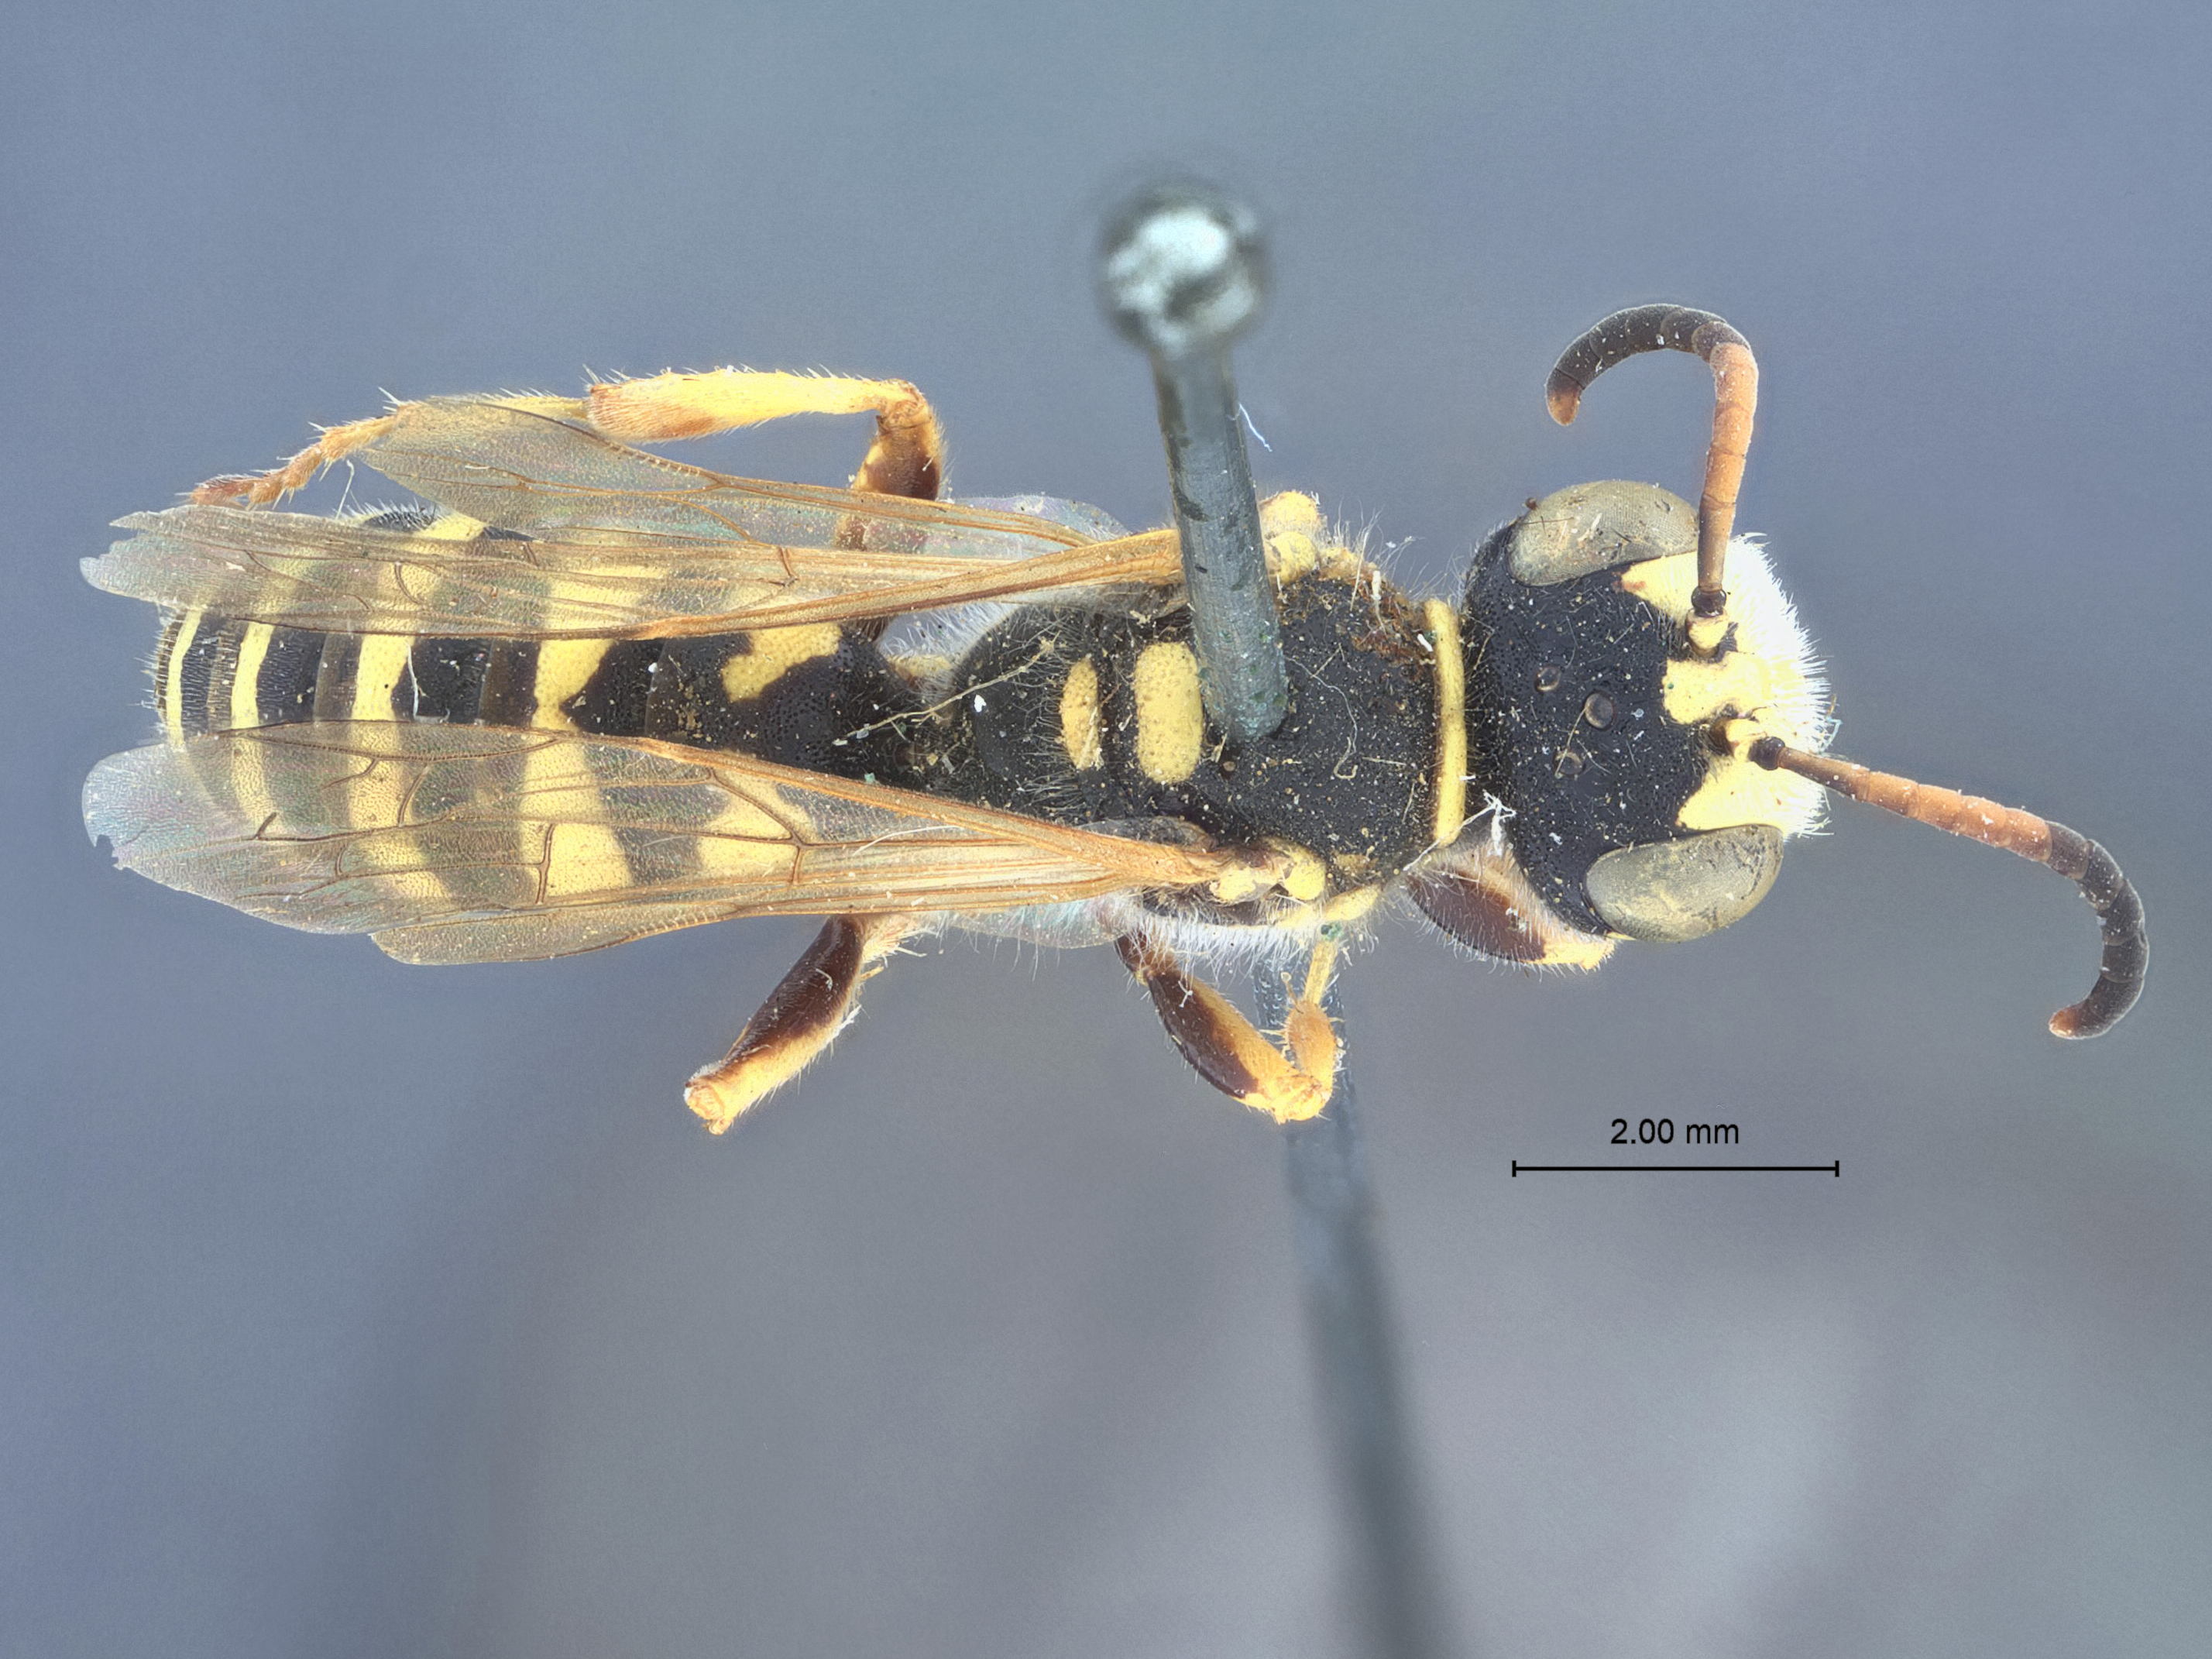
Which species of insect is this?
Aphilanthops bakeri
